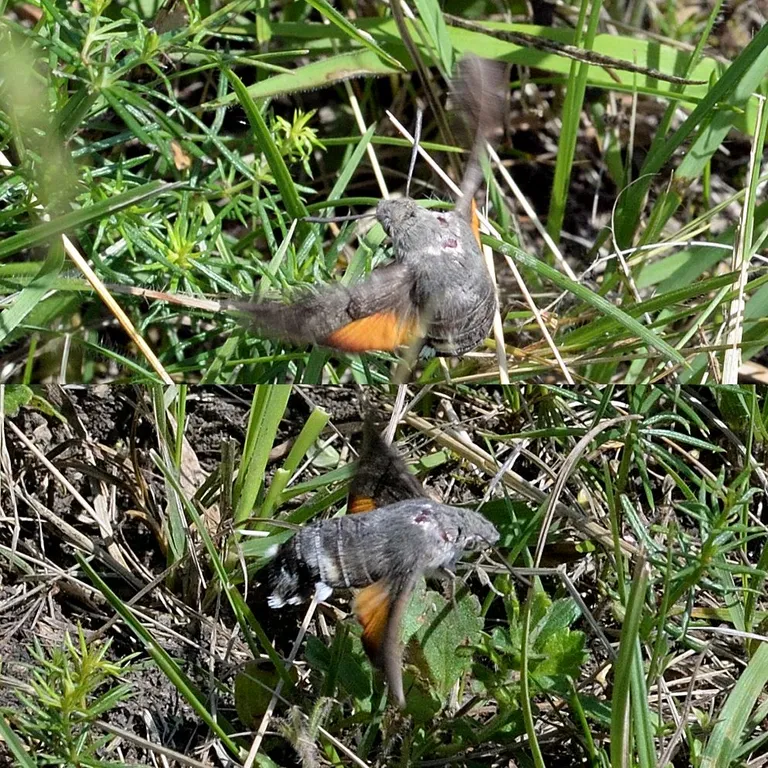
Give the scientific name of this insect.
Macroglossum stellatarum
